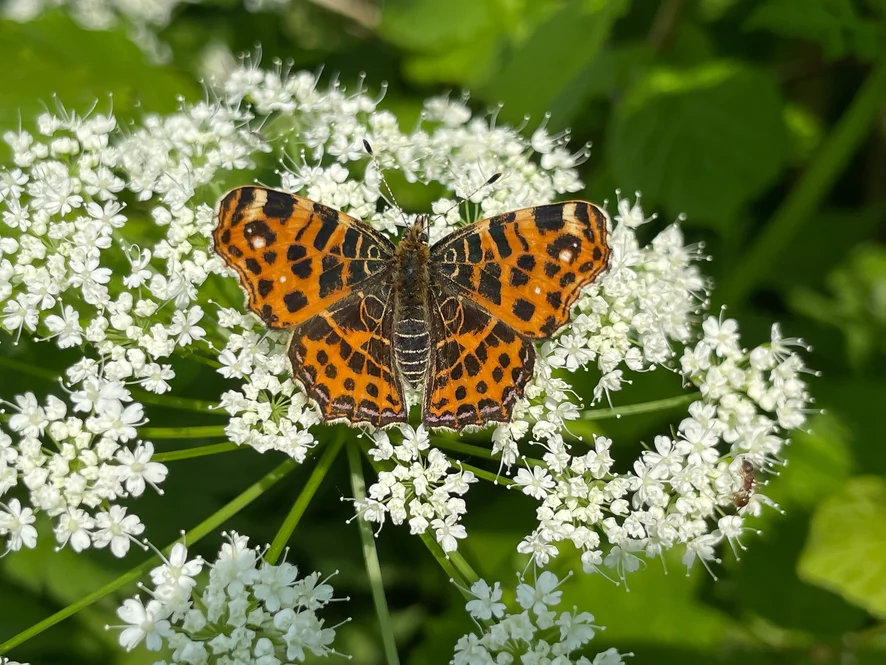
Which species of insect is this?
Araschnia levana
